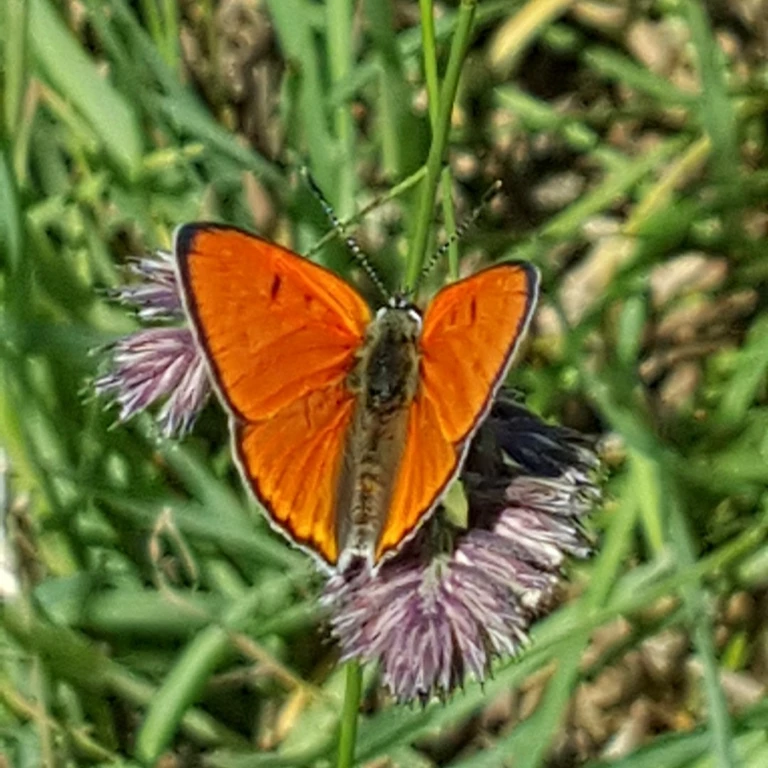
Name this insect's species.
Lycaena dispar
